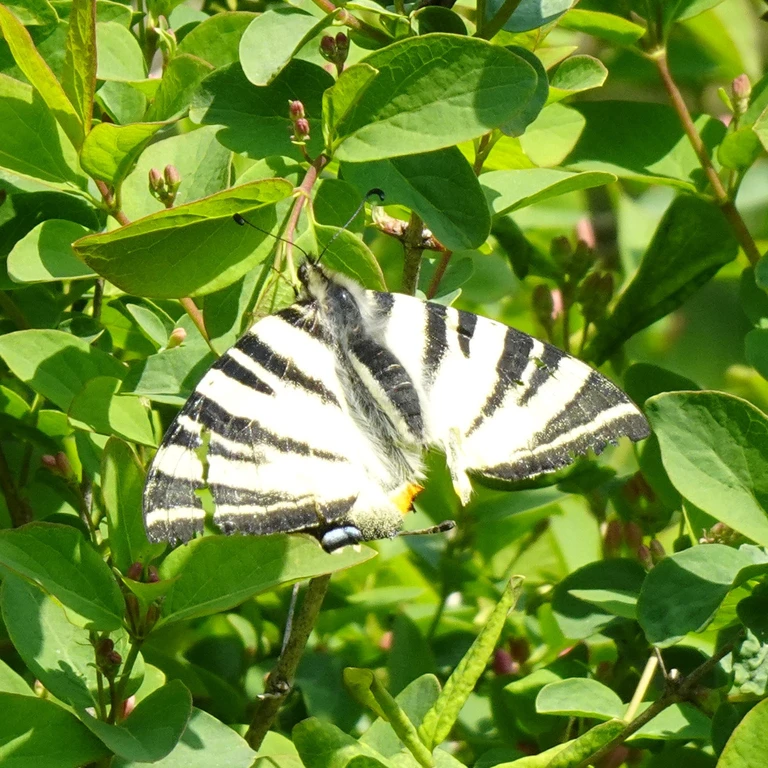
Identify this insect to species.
Iphiclides podalirius
